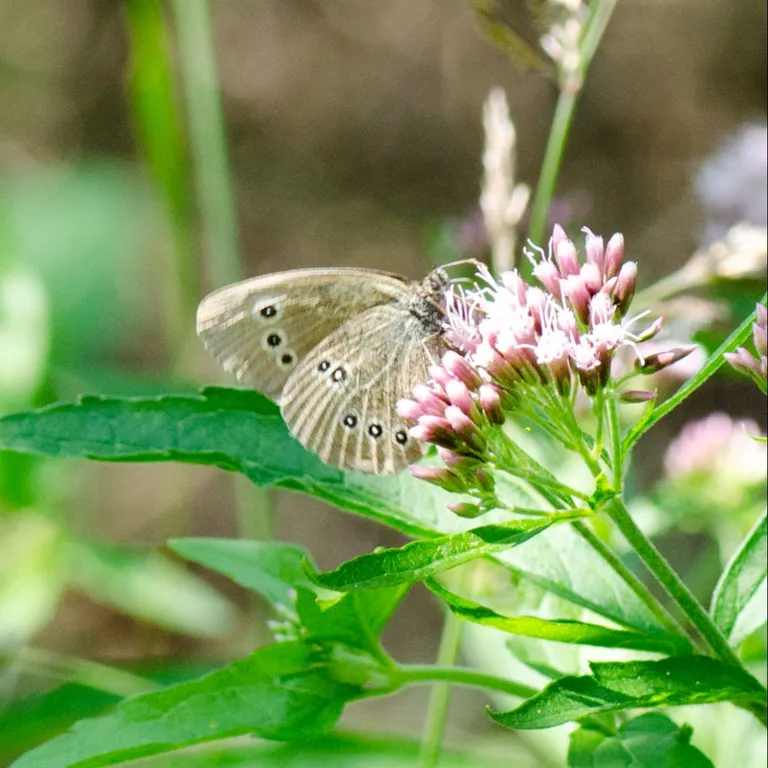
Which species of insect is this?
Aphantopus hyperantus
